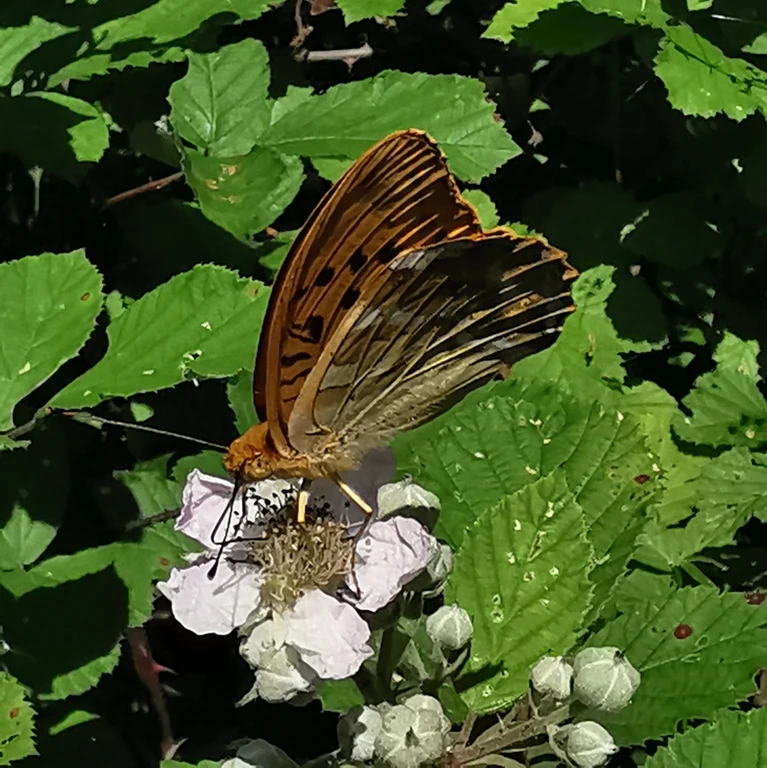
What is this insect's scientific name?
Argynnis paphia
